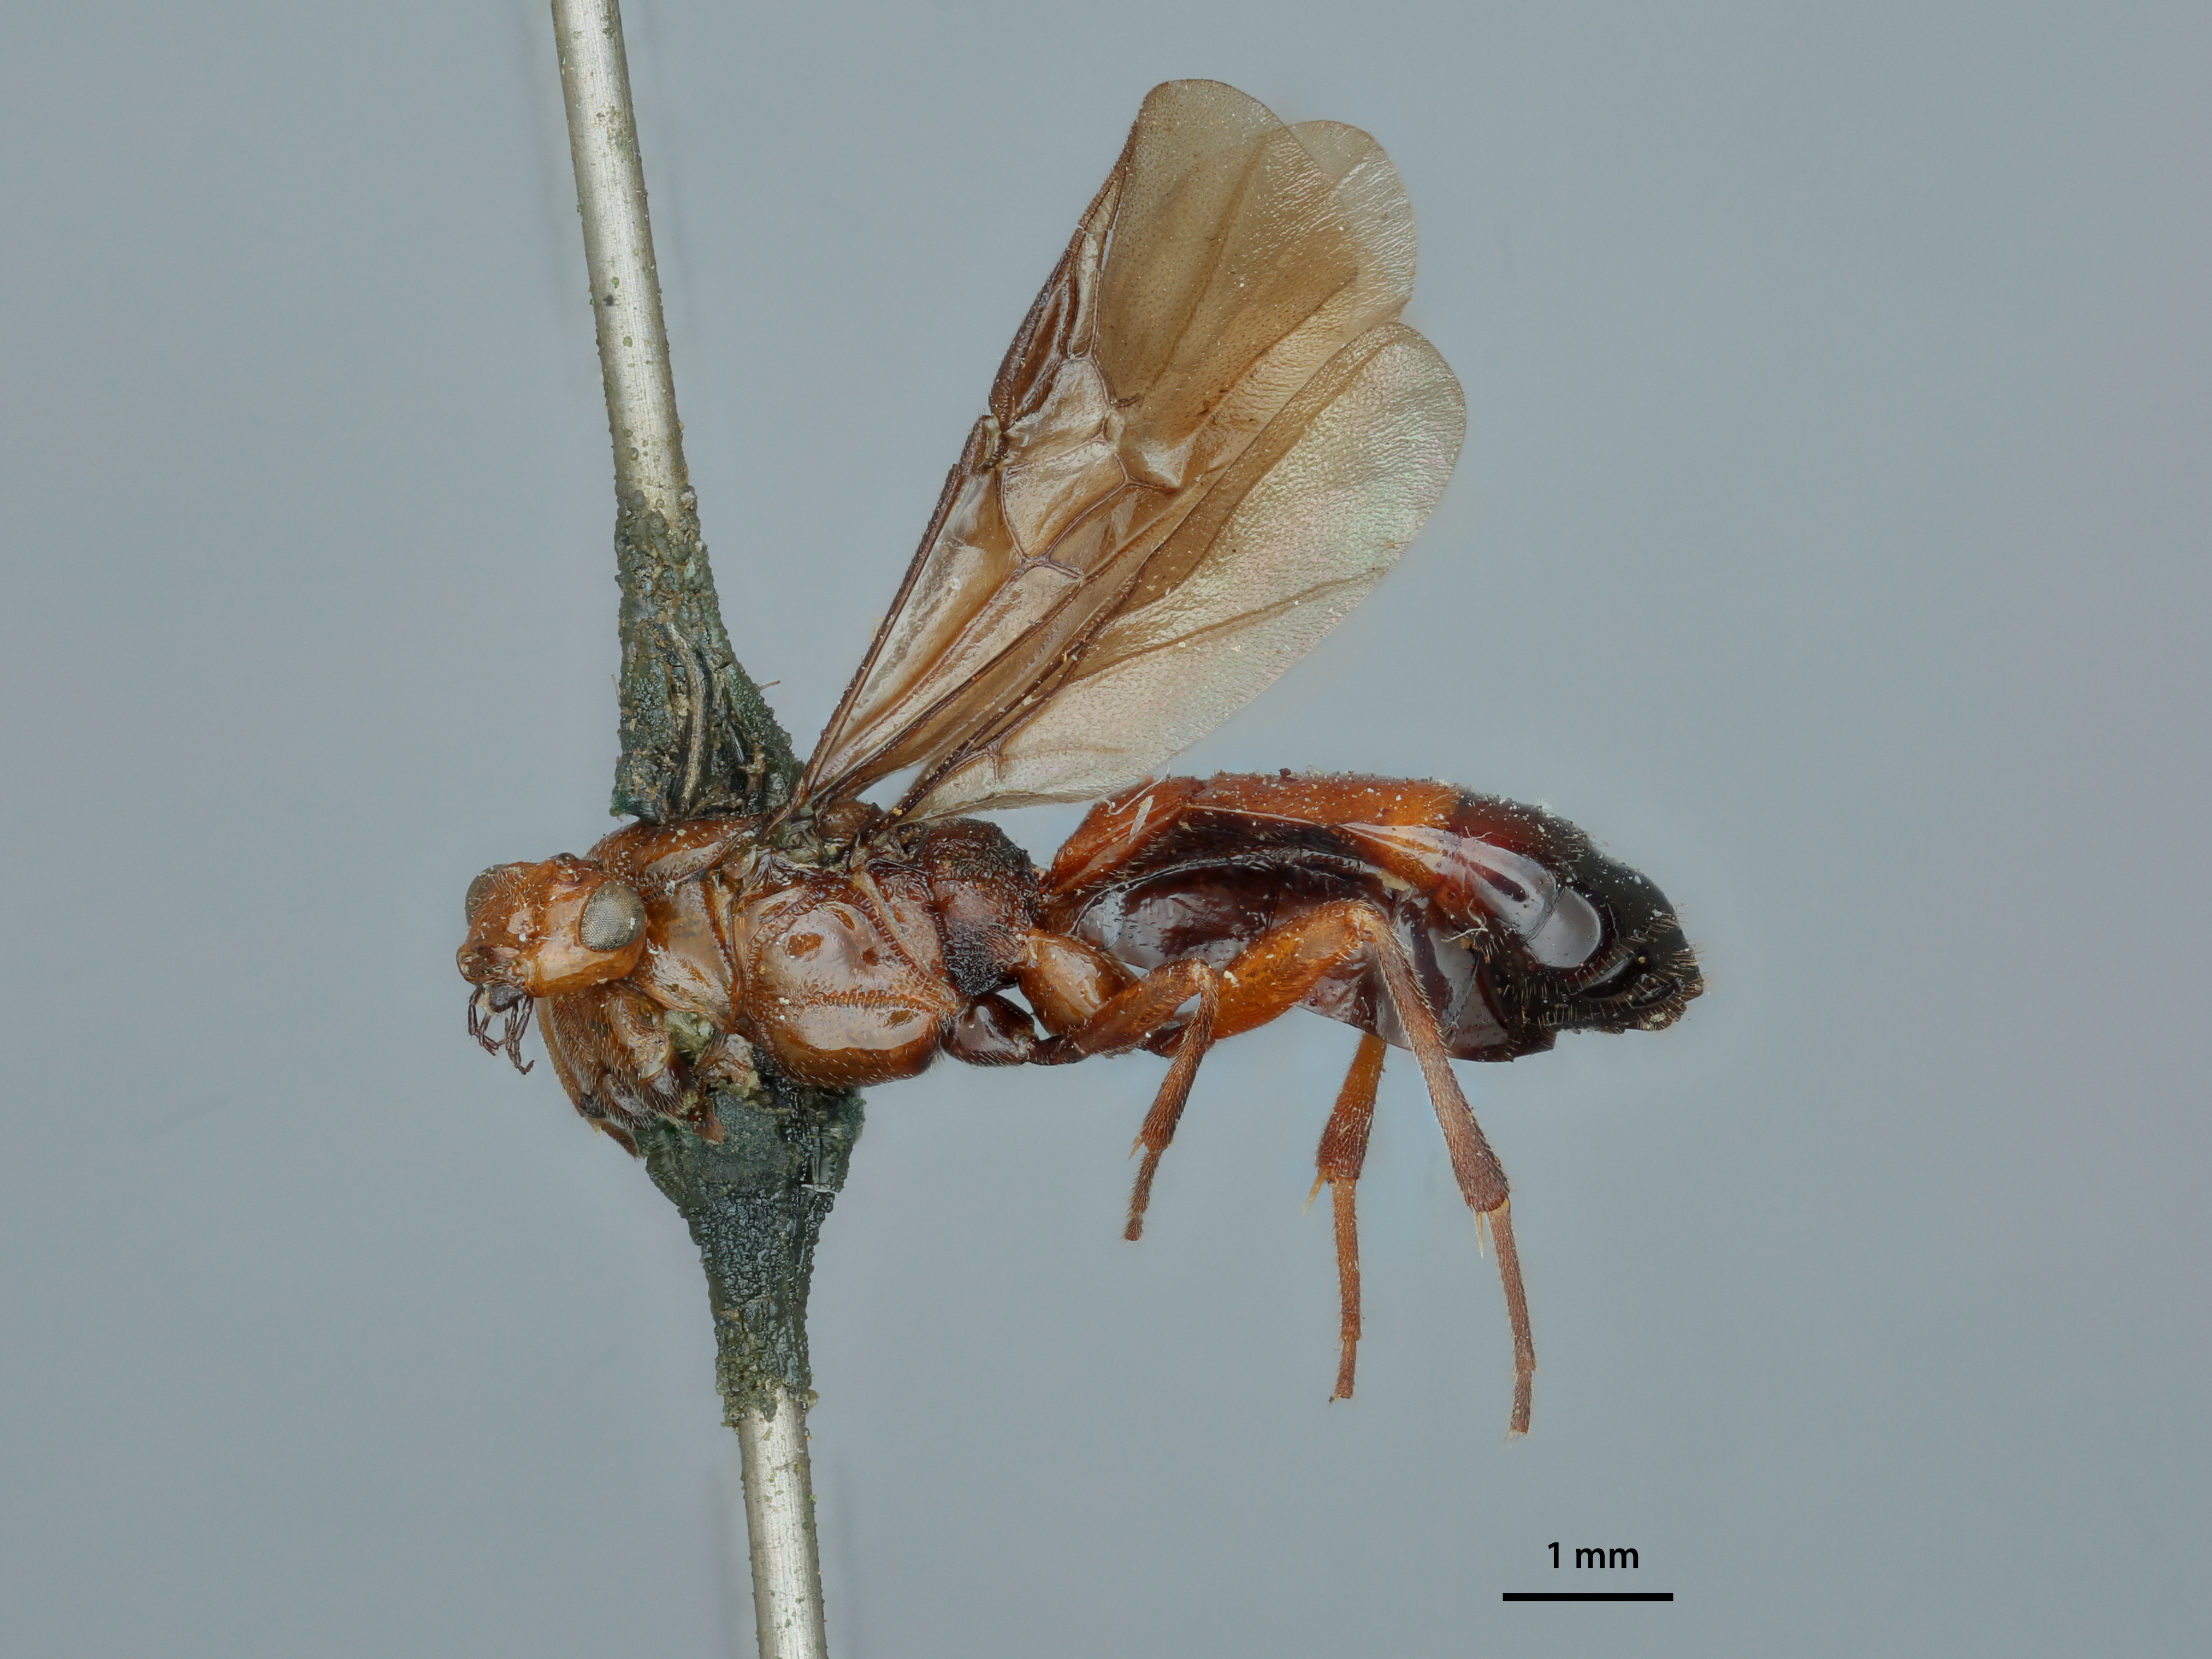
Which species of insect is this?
Orgilus terminalis
